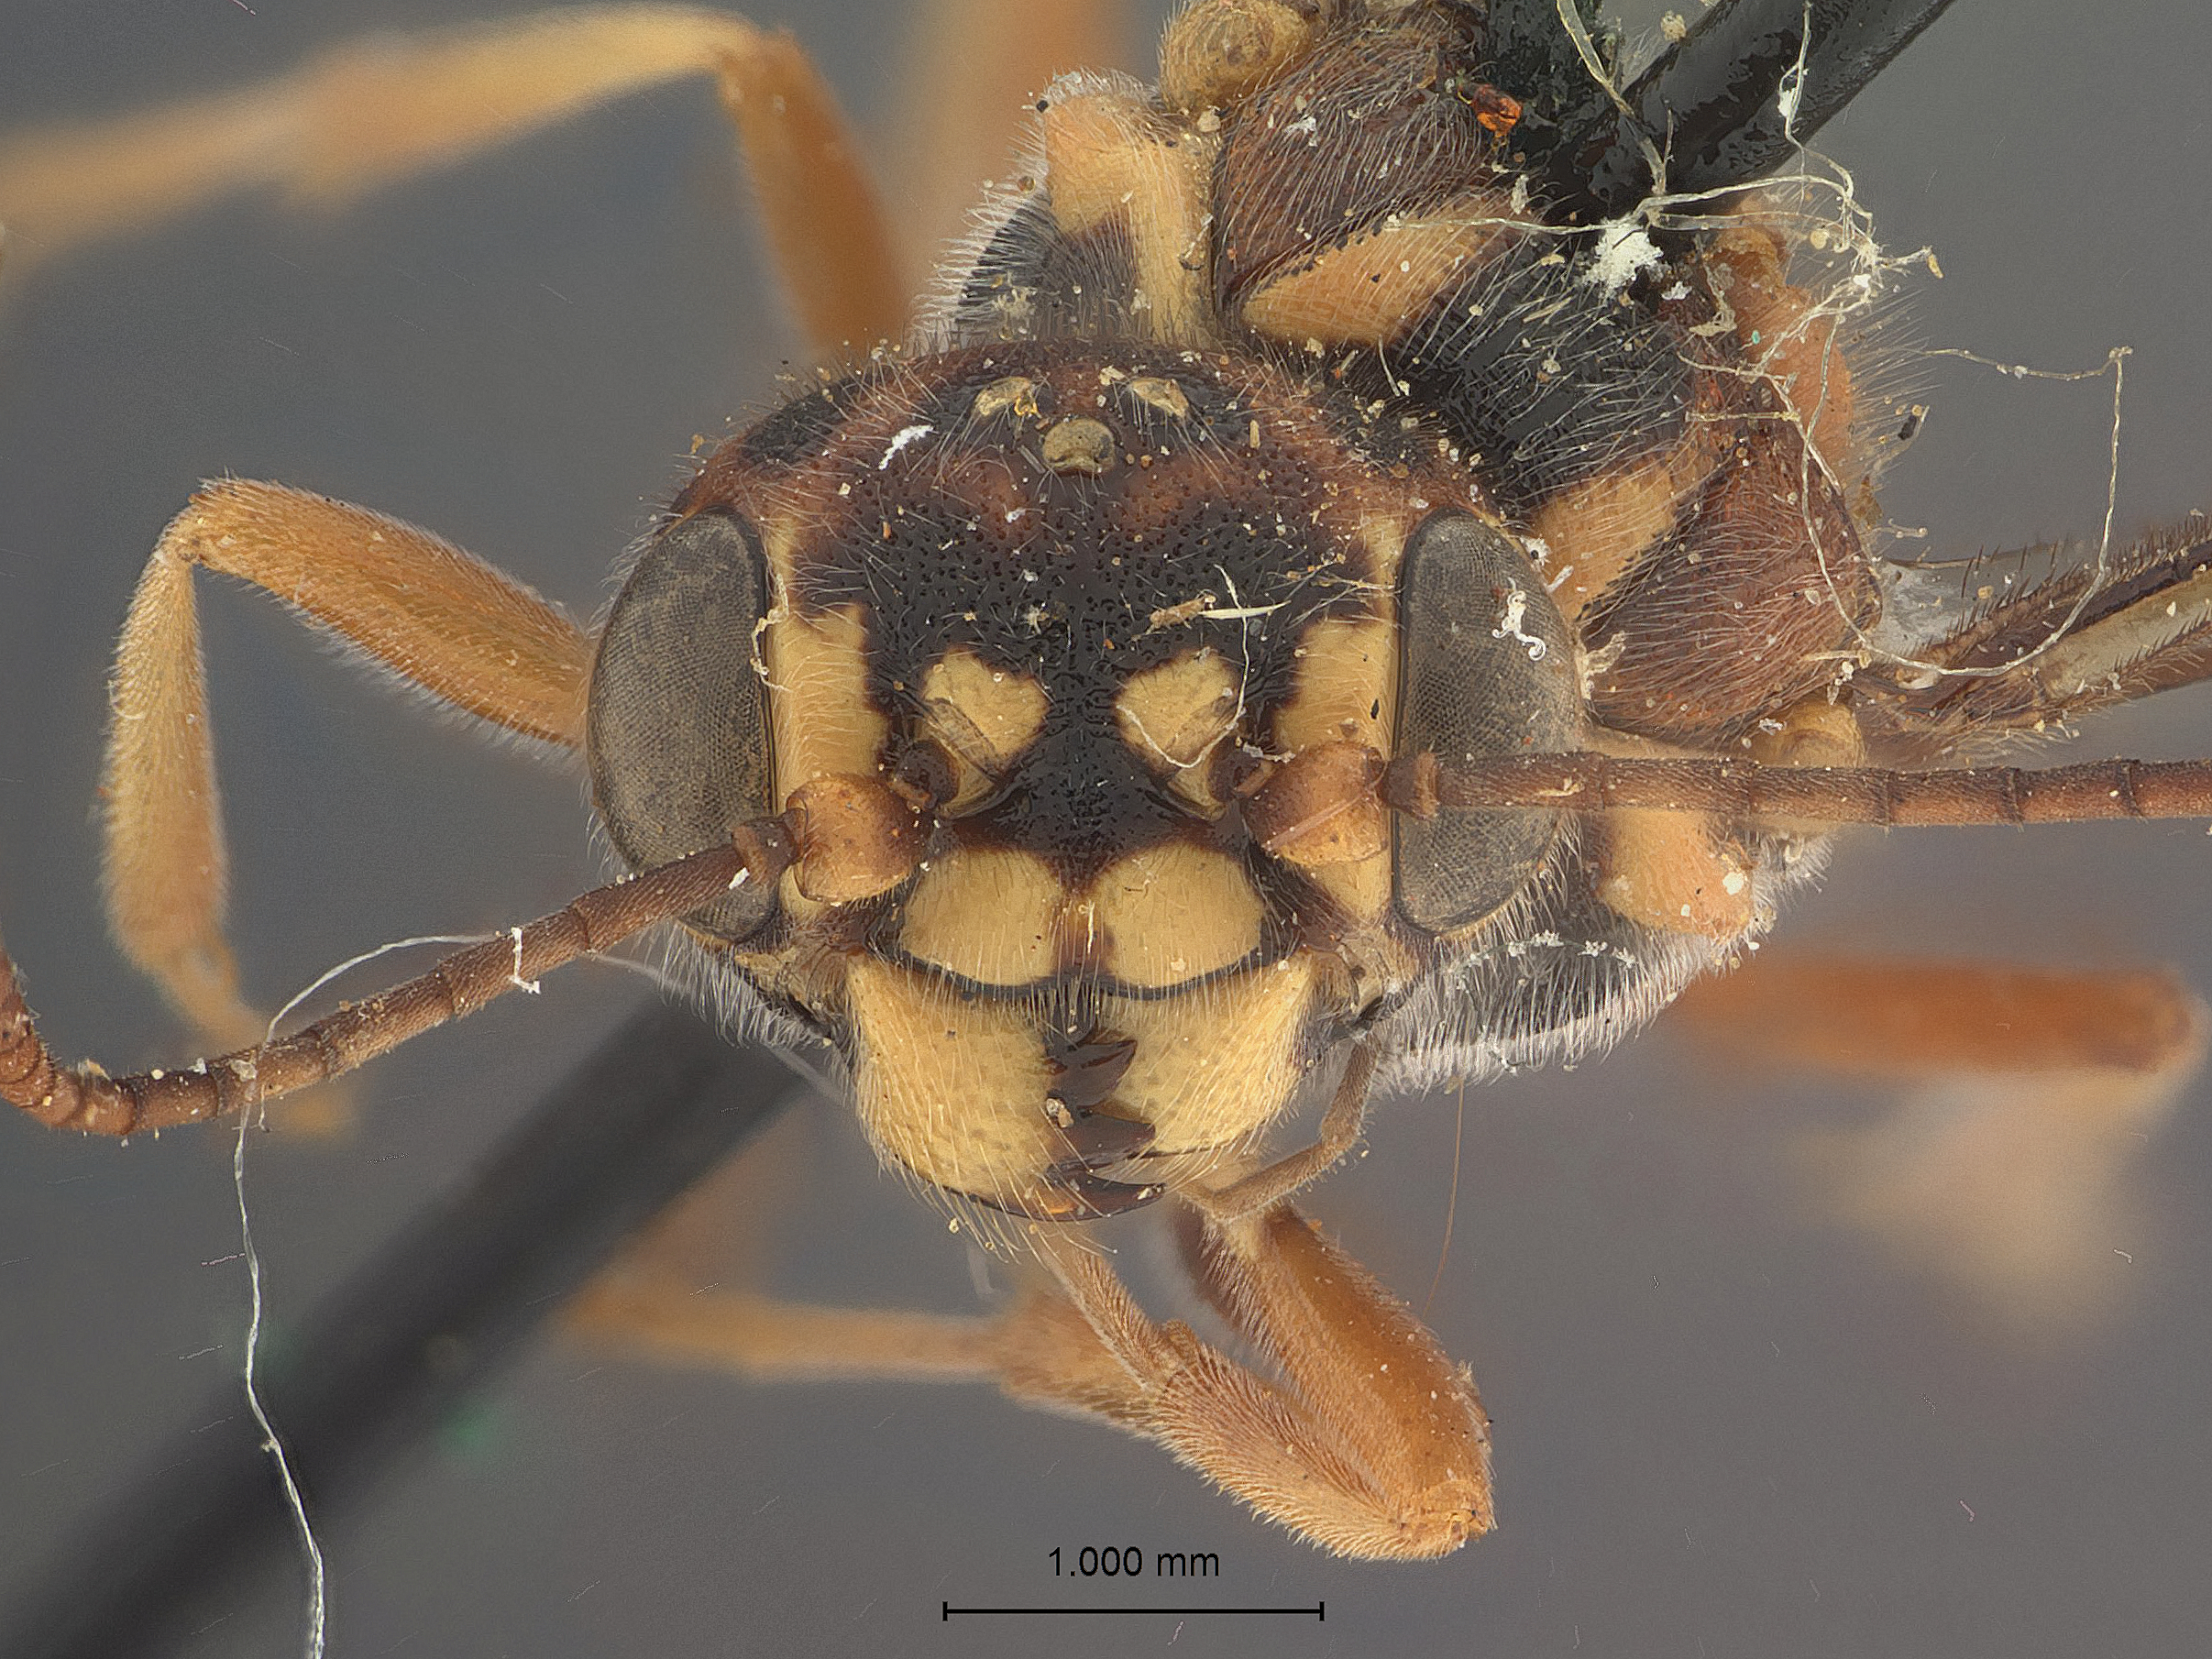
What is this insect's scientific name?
Poecilogonalos mimus
